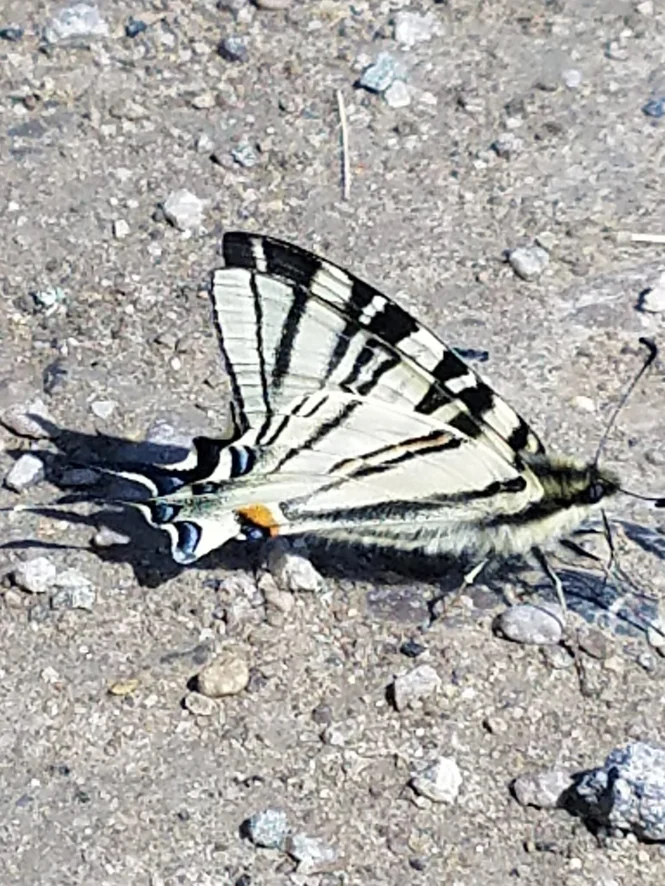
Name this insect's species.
Iphiclides podalirius
